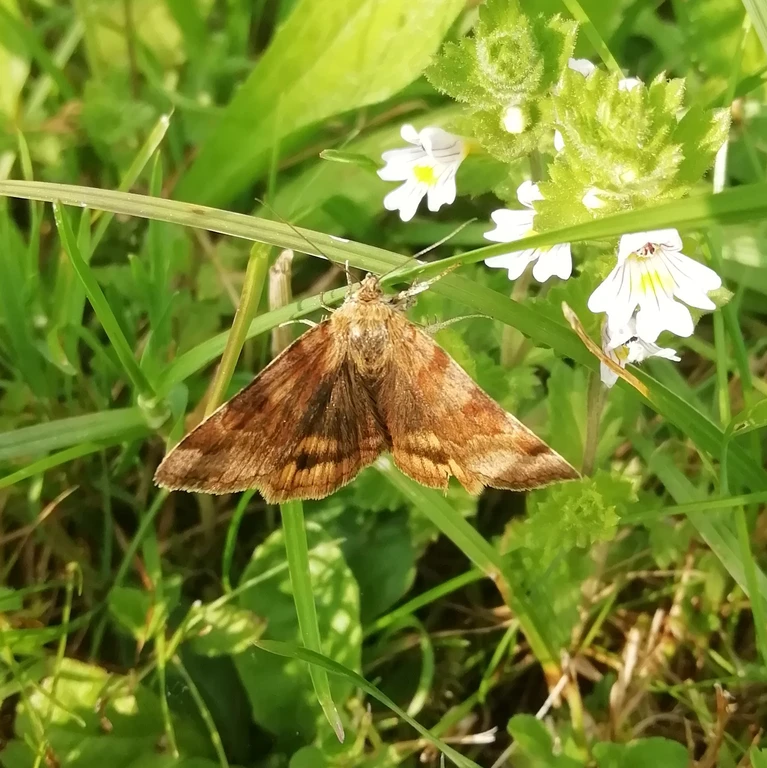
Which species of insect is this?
Euclidia glyphica
